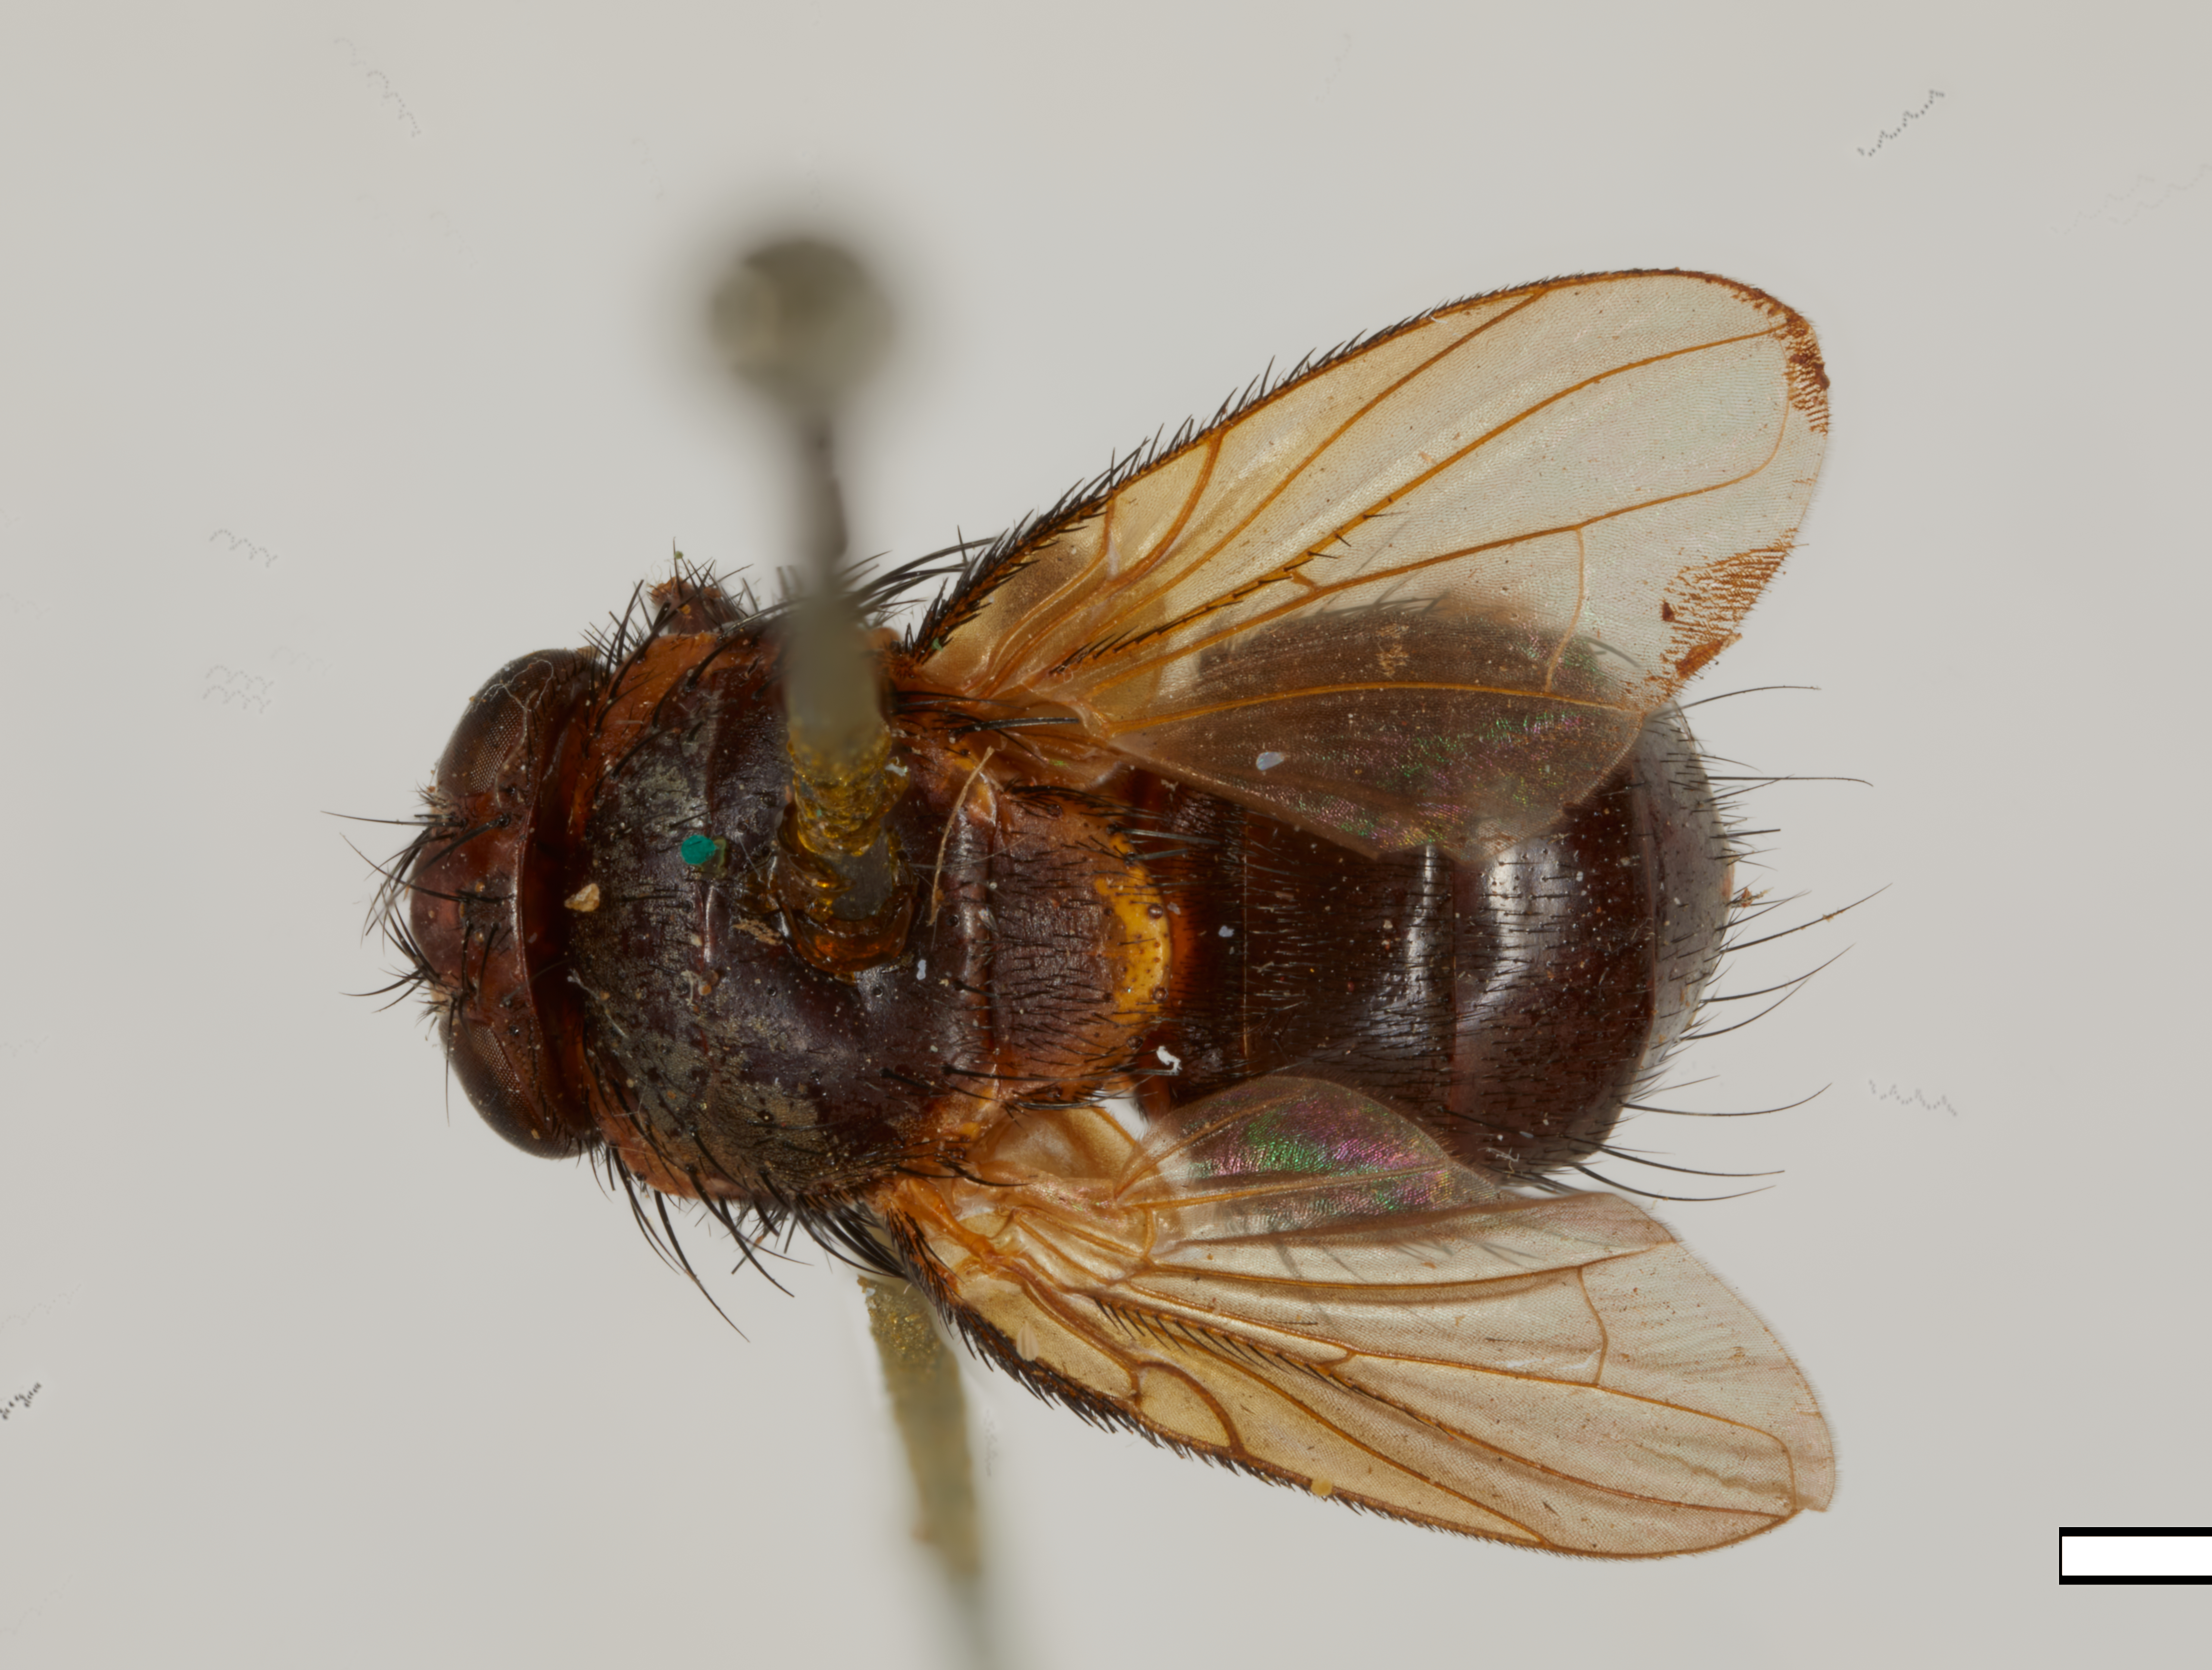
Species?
Verticia nigra
